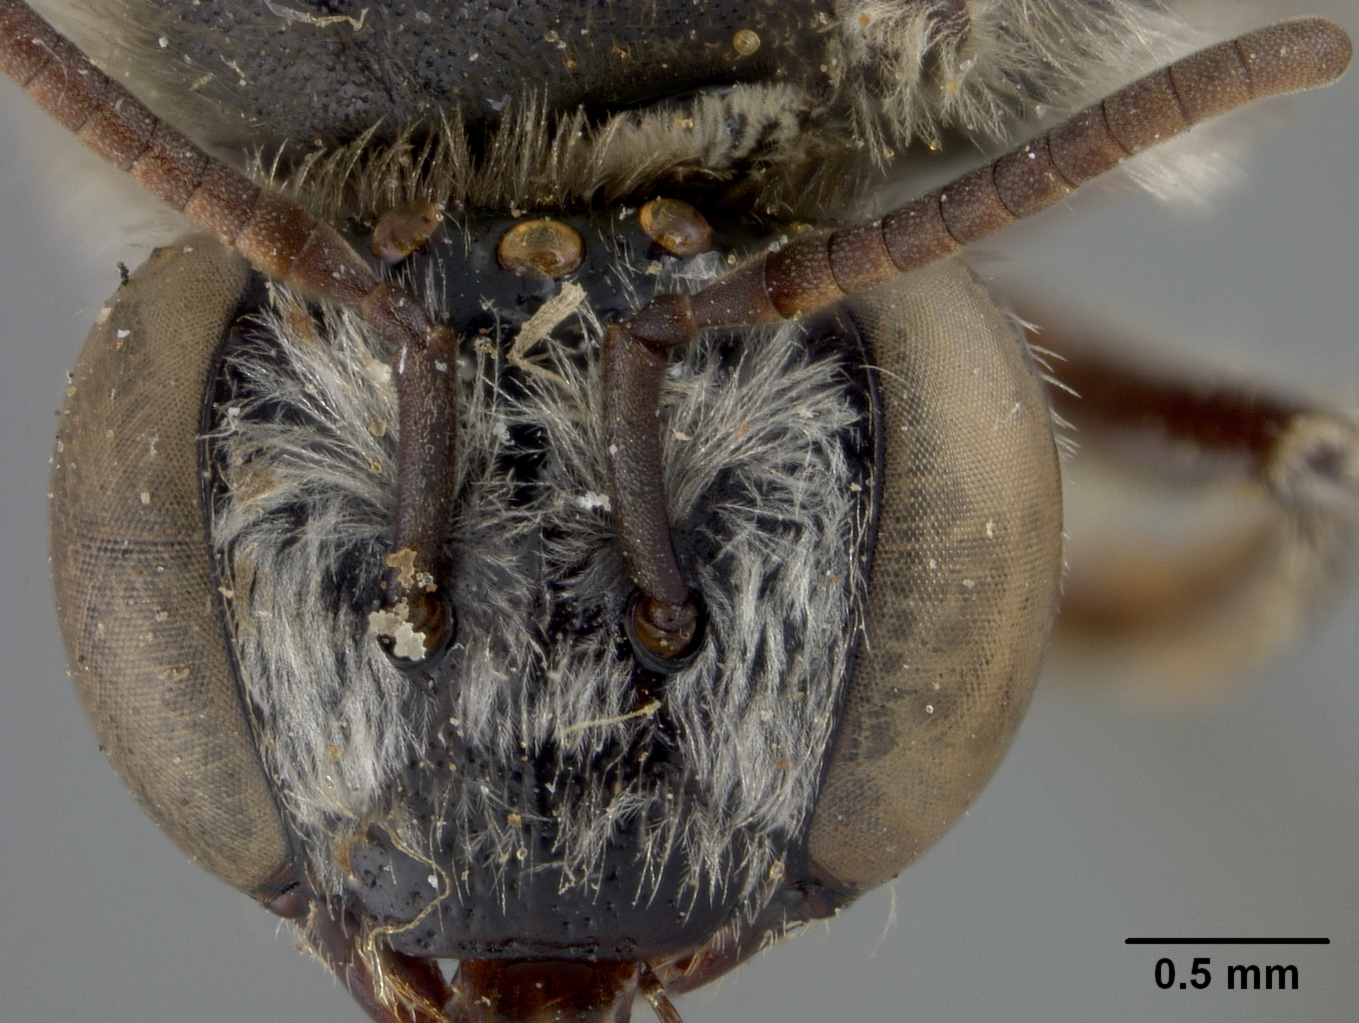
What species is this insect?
Exomalopsis penelope
